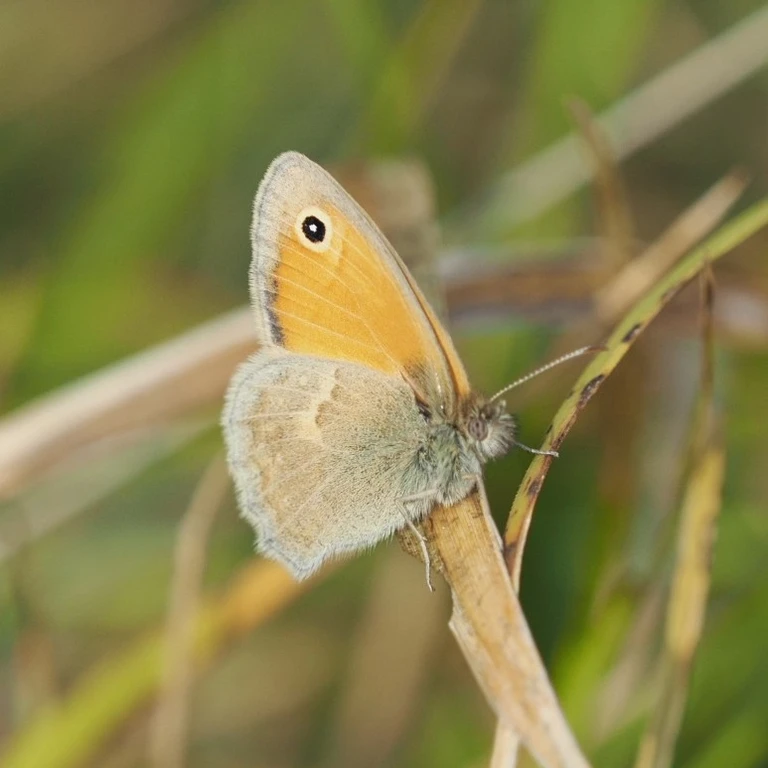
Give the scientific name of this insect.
Coenonympha pamphilus
